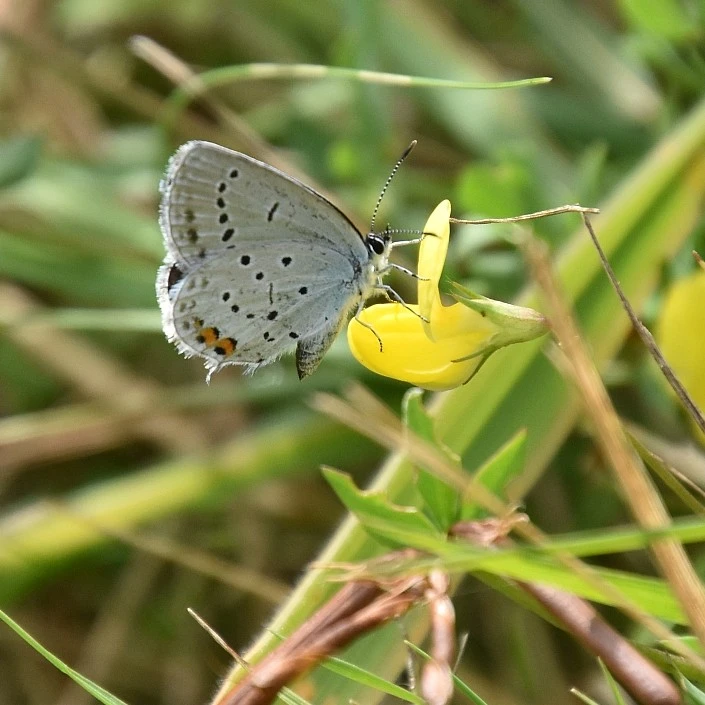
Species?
Cupido argiades (also Elkalyce argiades)
